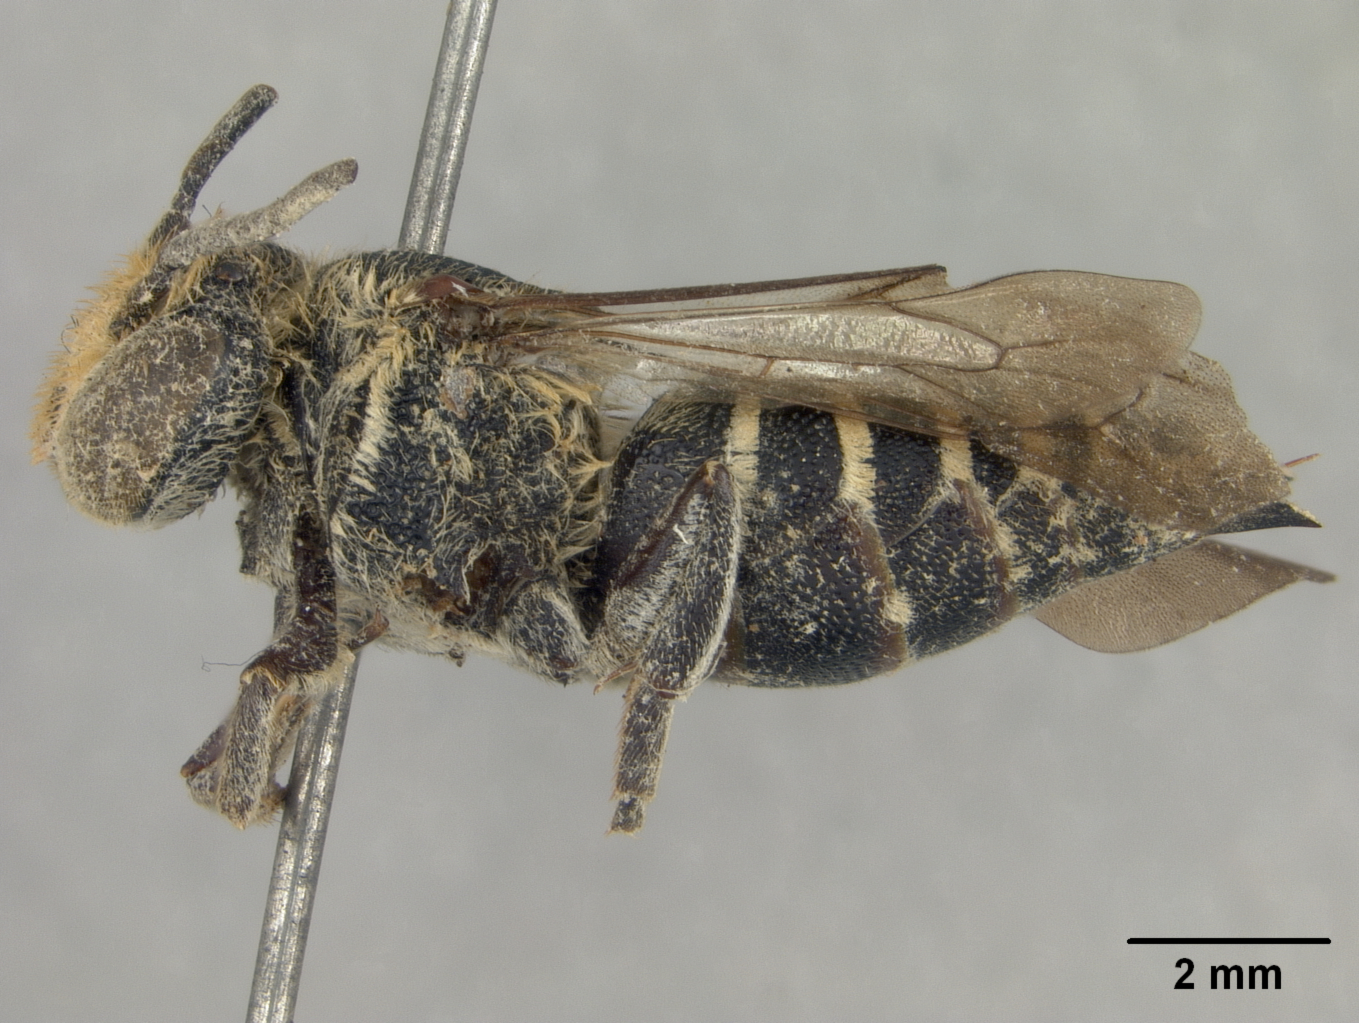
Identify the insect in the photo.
Coelioxys hakonensis
